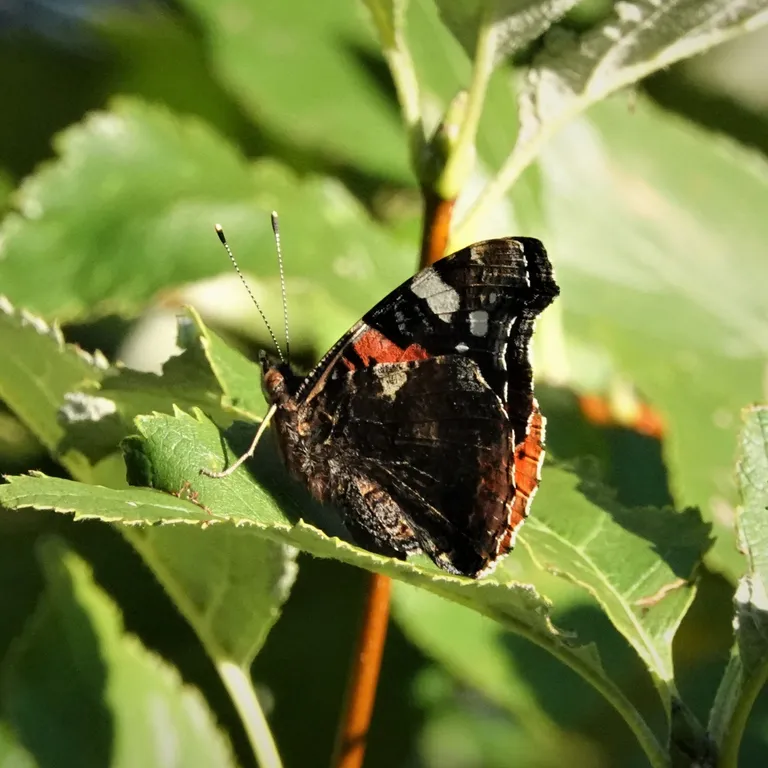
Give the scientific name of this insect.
Vanessa atalanta
